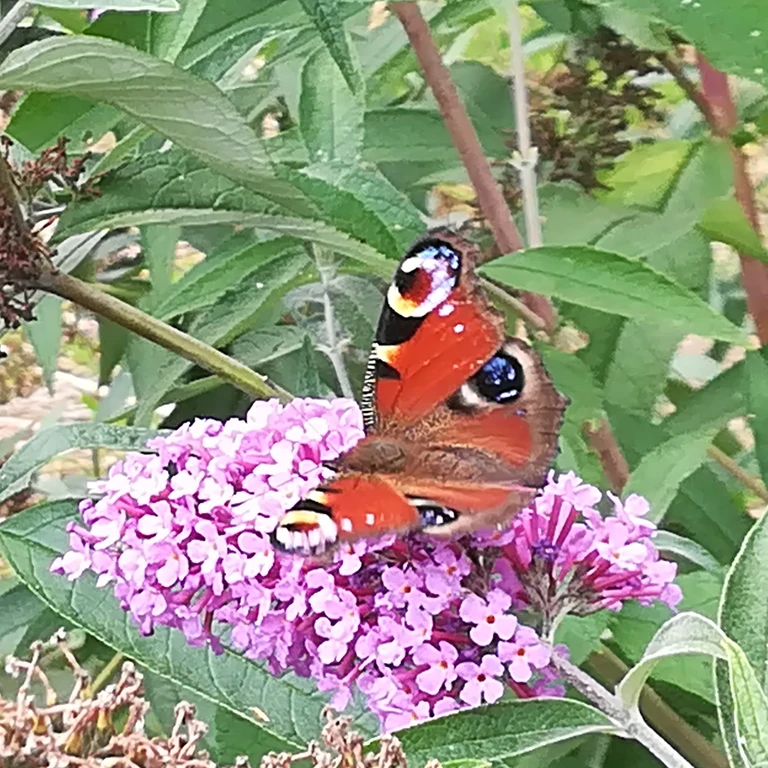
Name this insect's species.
Aglais io
